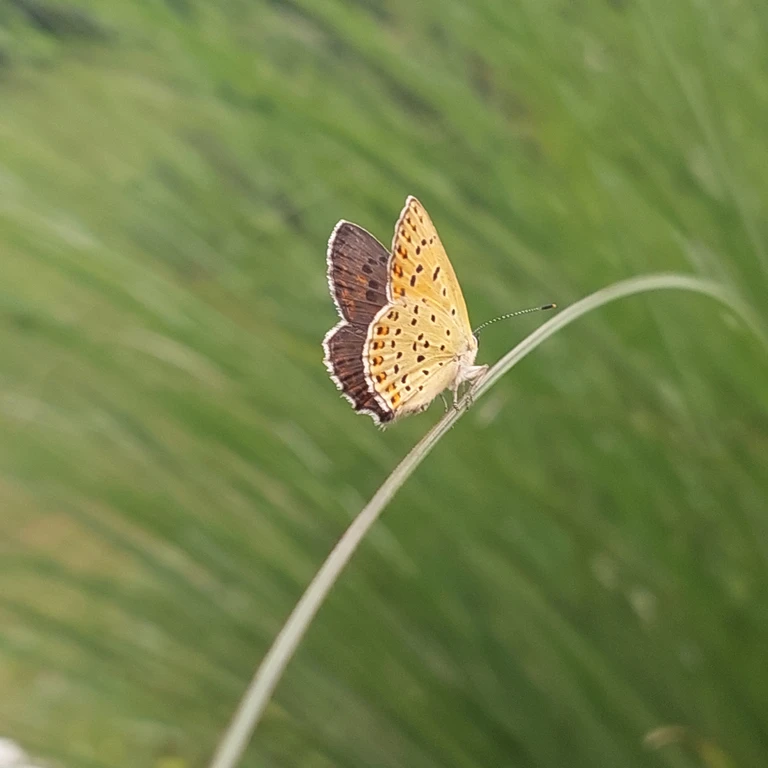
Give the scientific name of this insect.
Lycaena tityrus (also Loweia tityrus)
